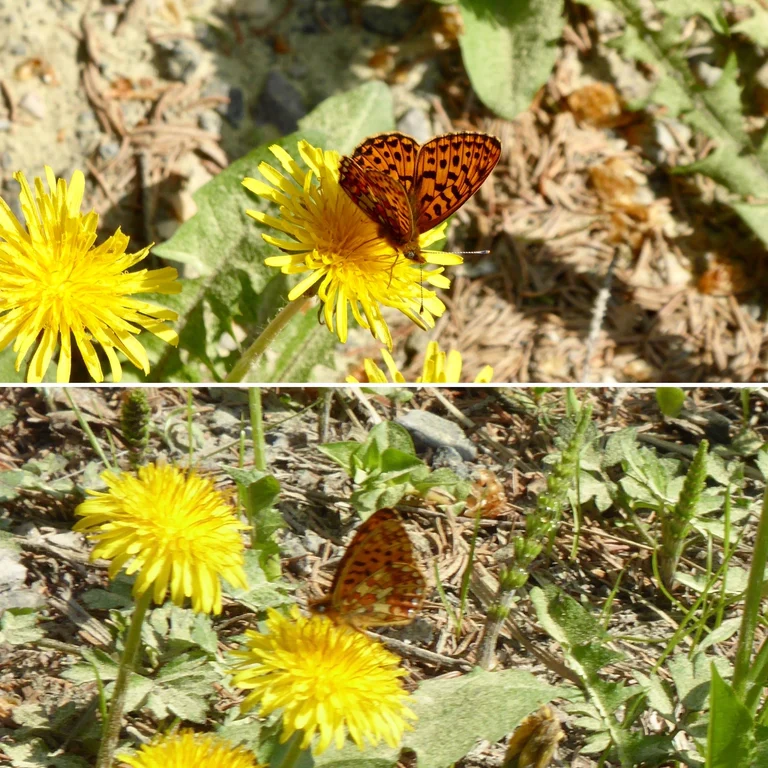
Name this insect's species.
Boloria euphrosyne (also Clossiana euphrosyne)
